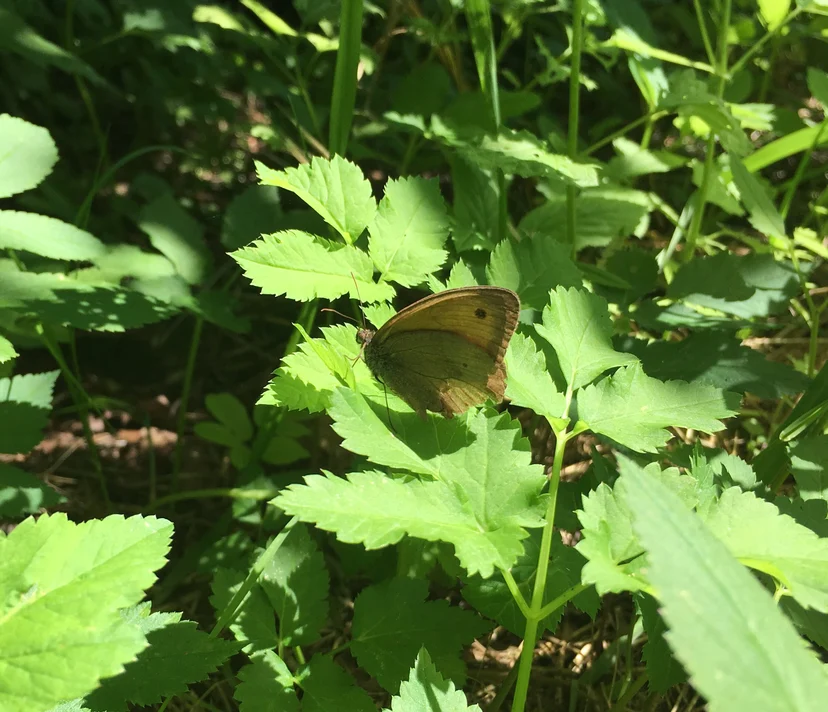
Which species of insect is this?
Maniola jurtina
